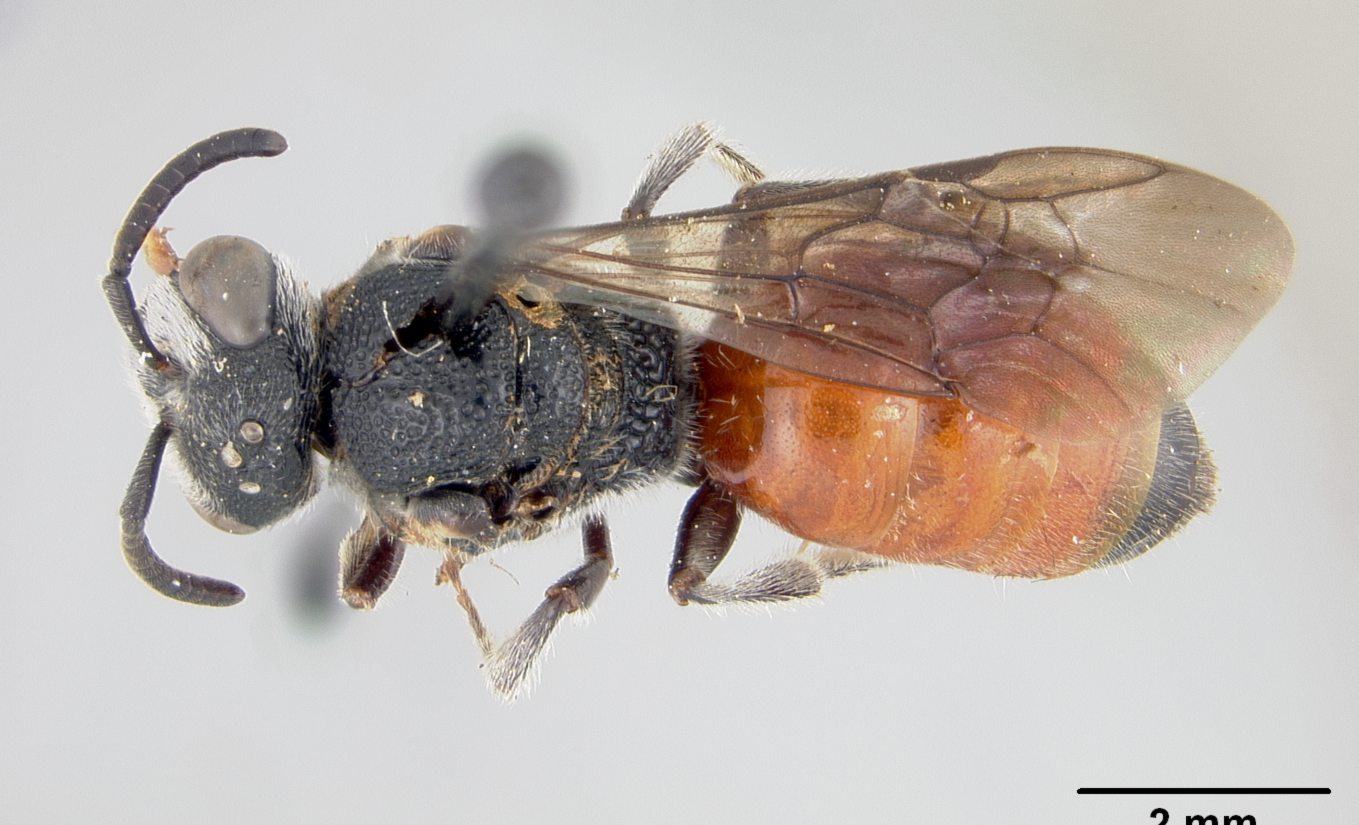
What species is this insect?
Sphecodes howardi
